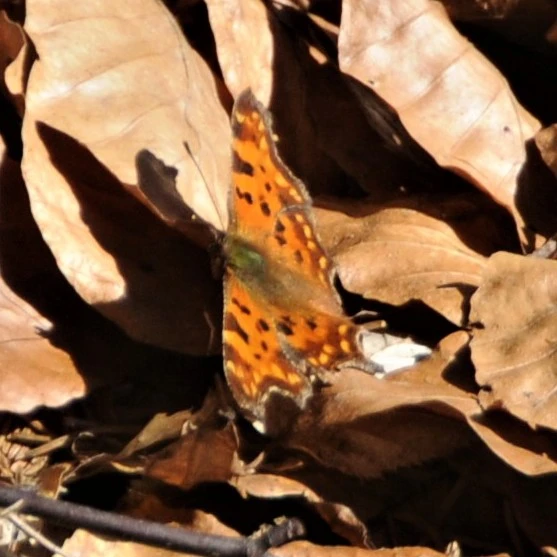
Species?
Polygonia c-album
